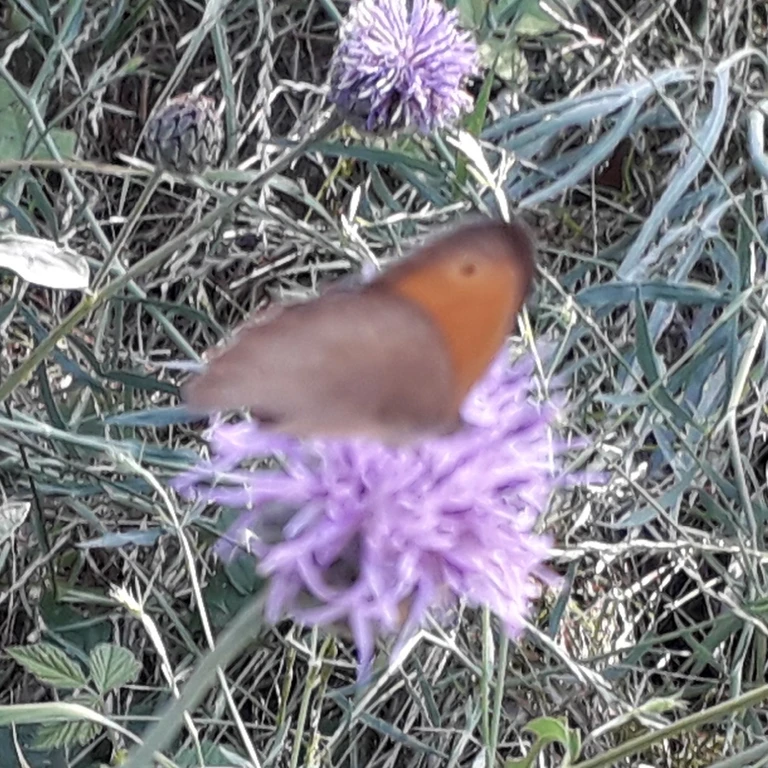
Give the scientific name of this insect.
Maniola jurtina
